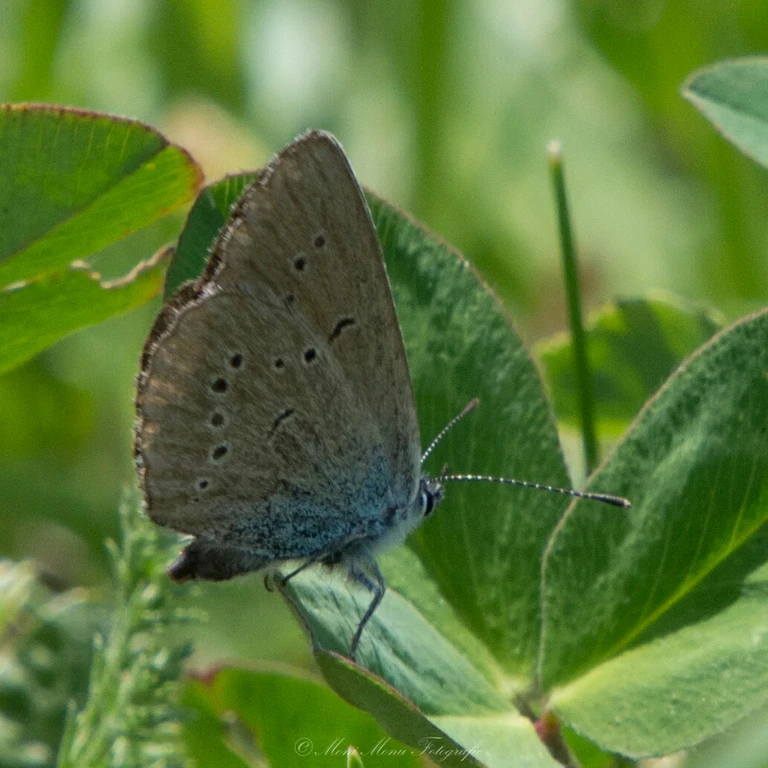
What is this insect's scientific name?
Cyaniris semiargus
